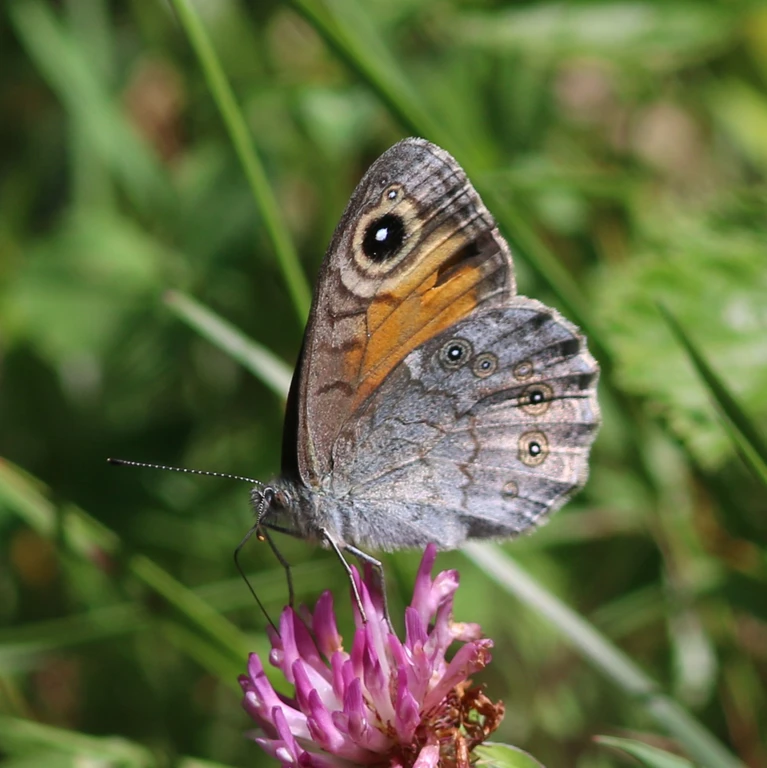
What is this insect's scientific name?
Lasiommata maera (also Pararge maera)
